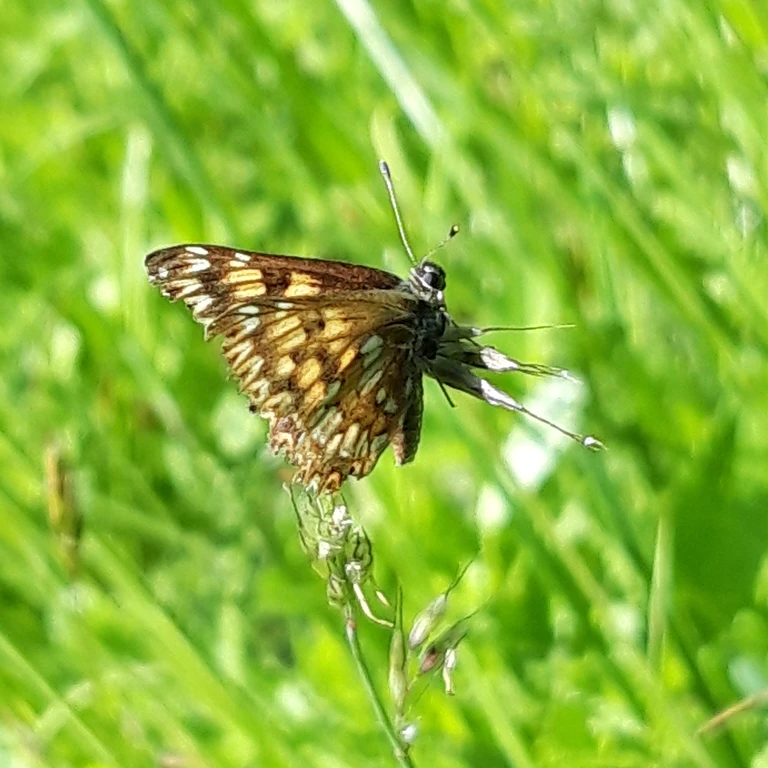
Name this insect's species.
Hamearis lucina
